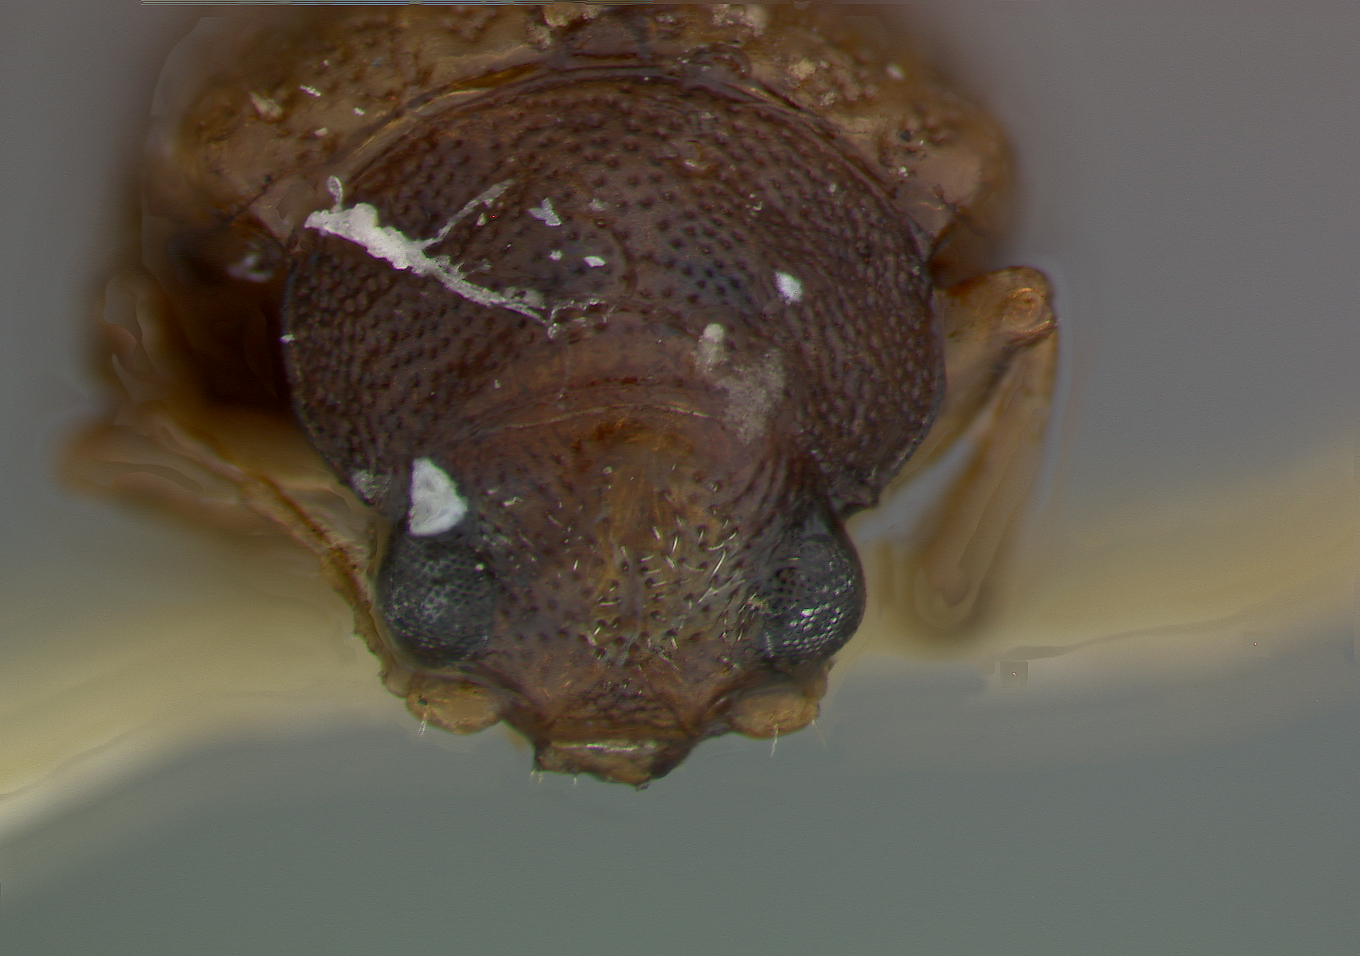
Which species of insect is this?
Colaspis suilla
